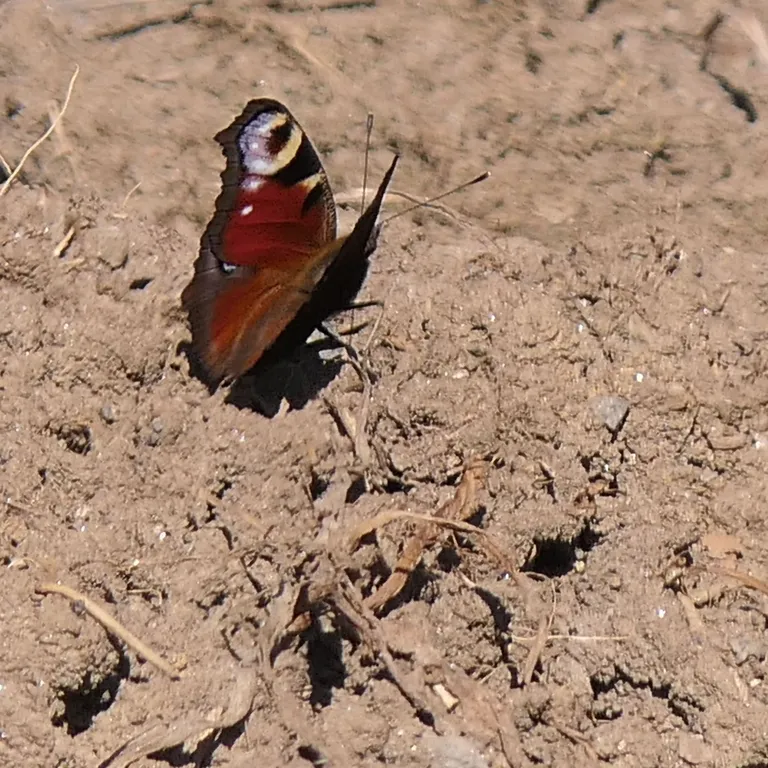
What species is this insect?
Aglais io
